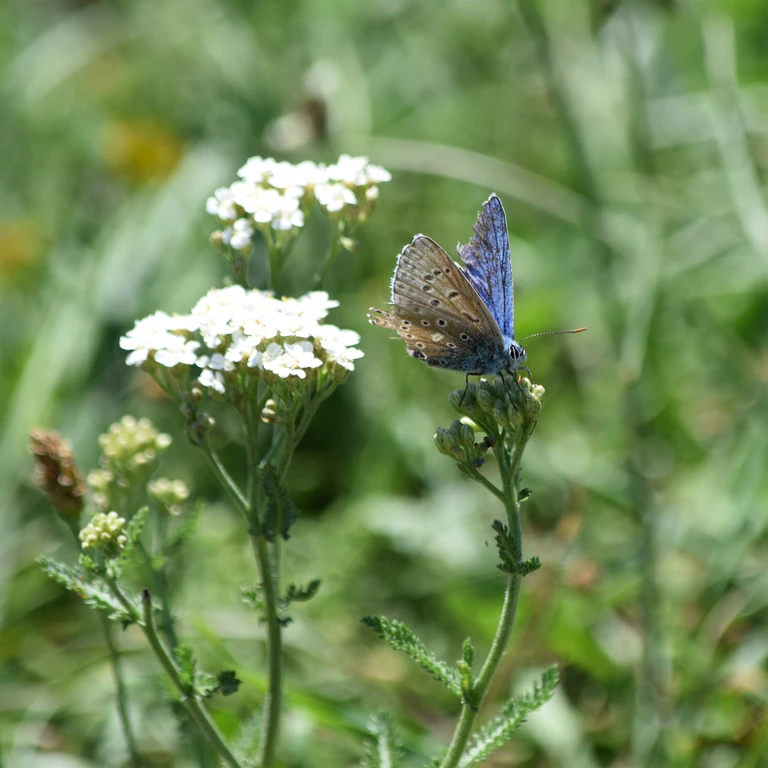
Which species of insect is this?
Polyommatus icarus
